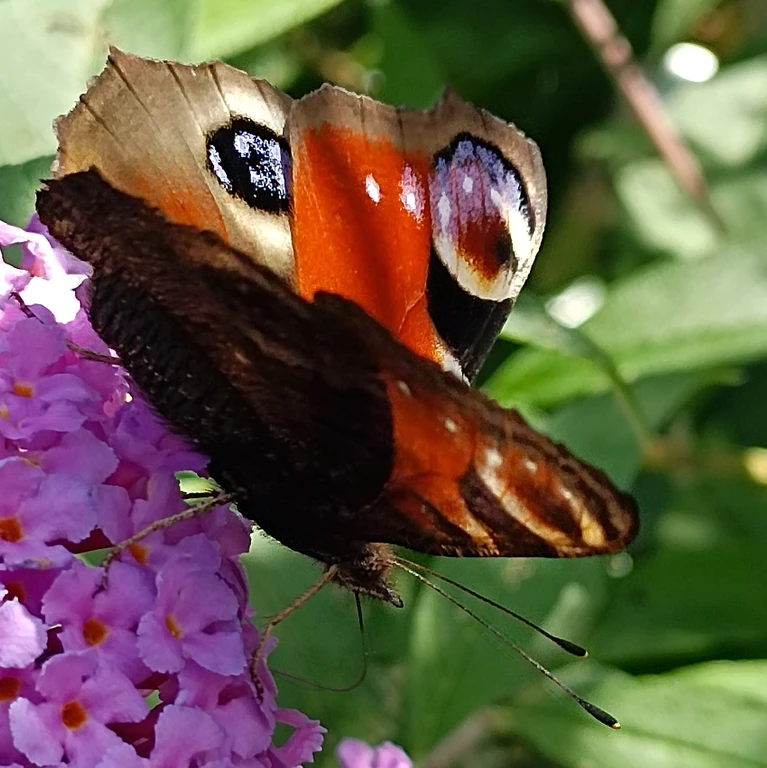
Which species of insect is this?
Aglais io
